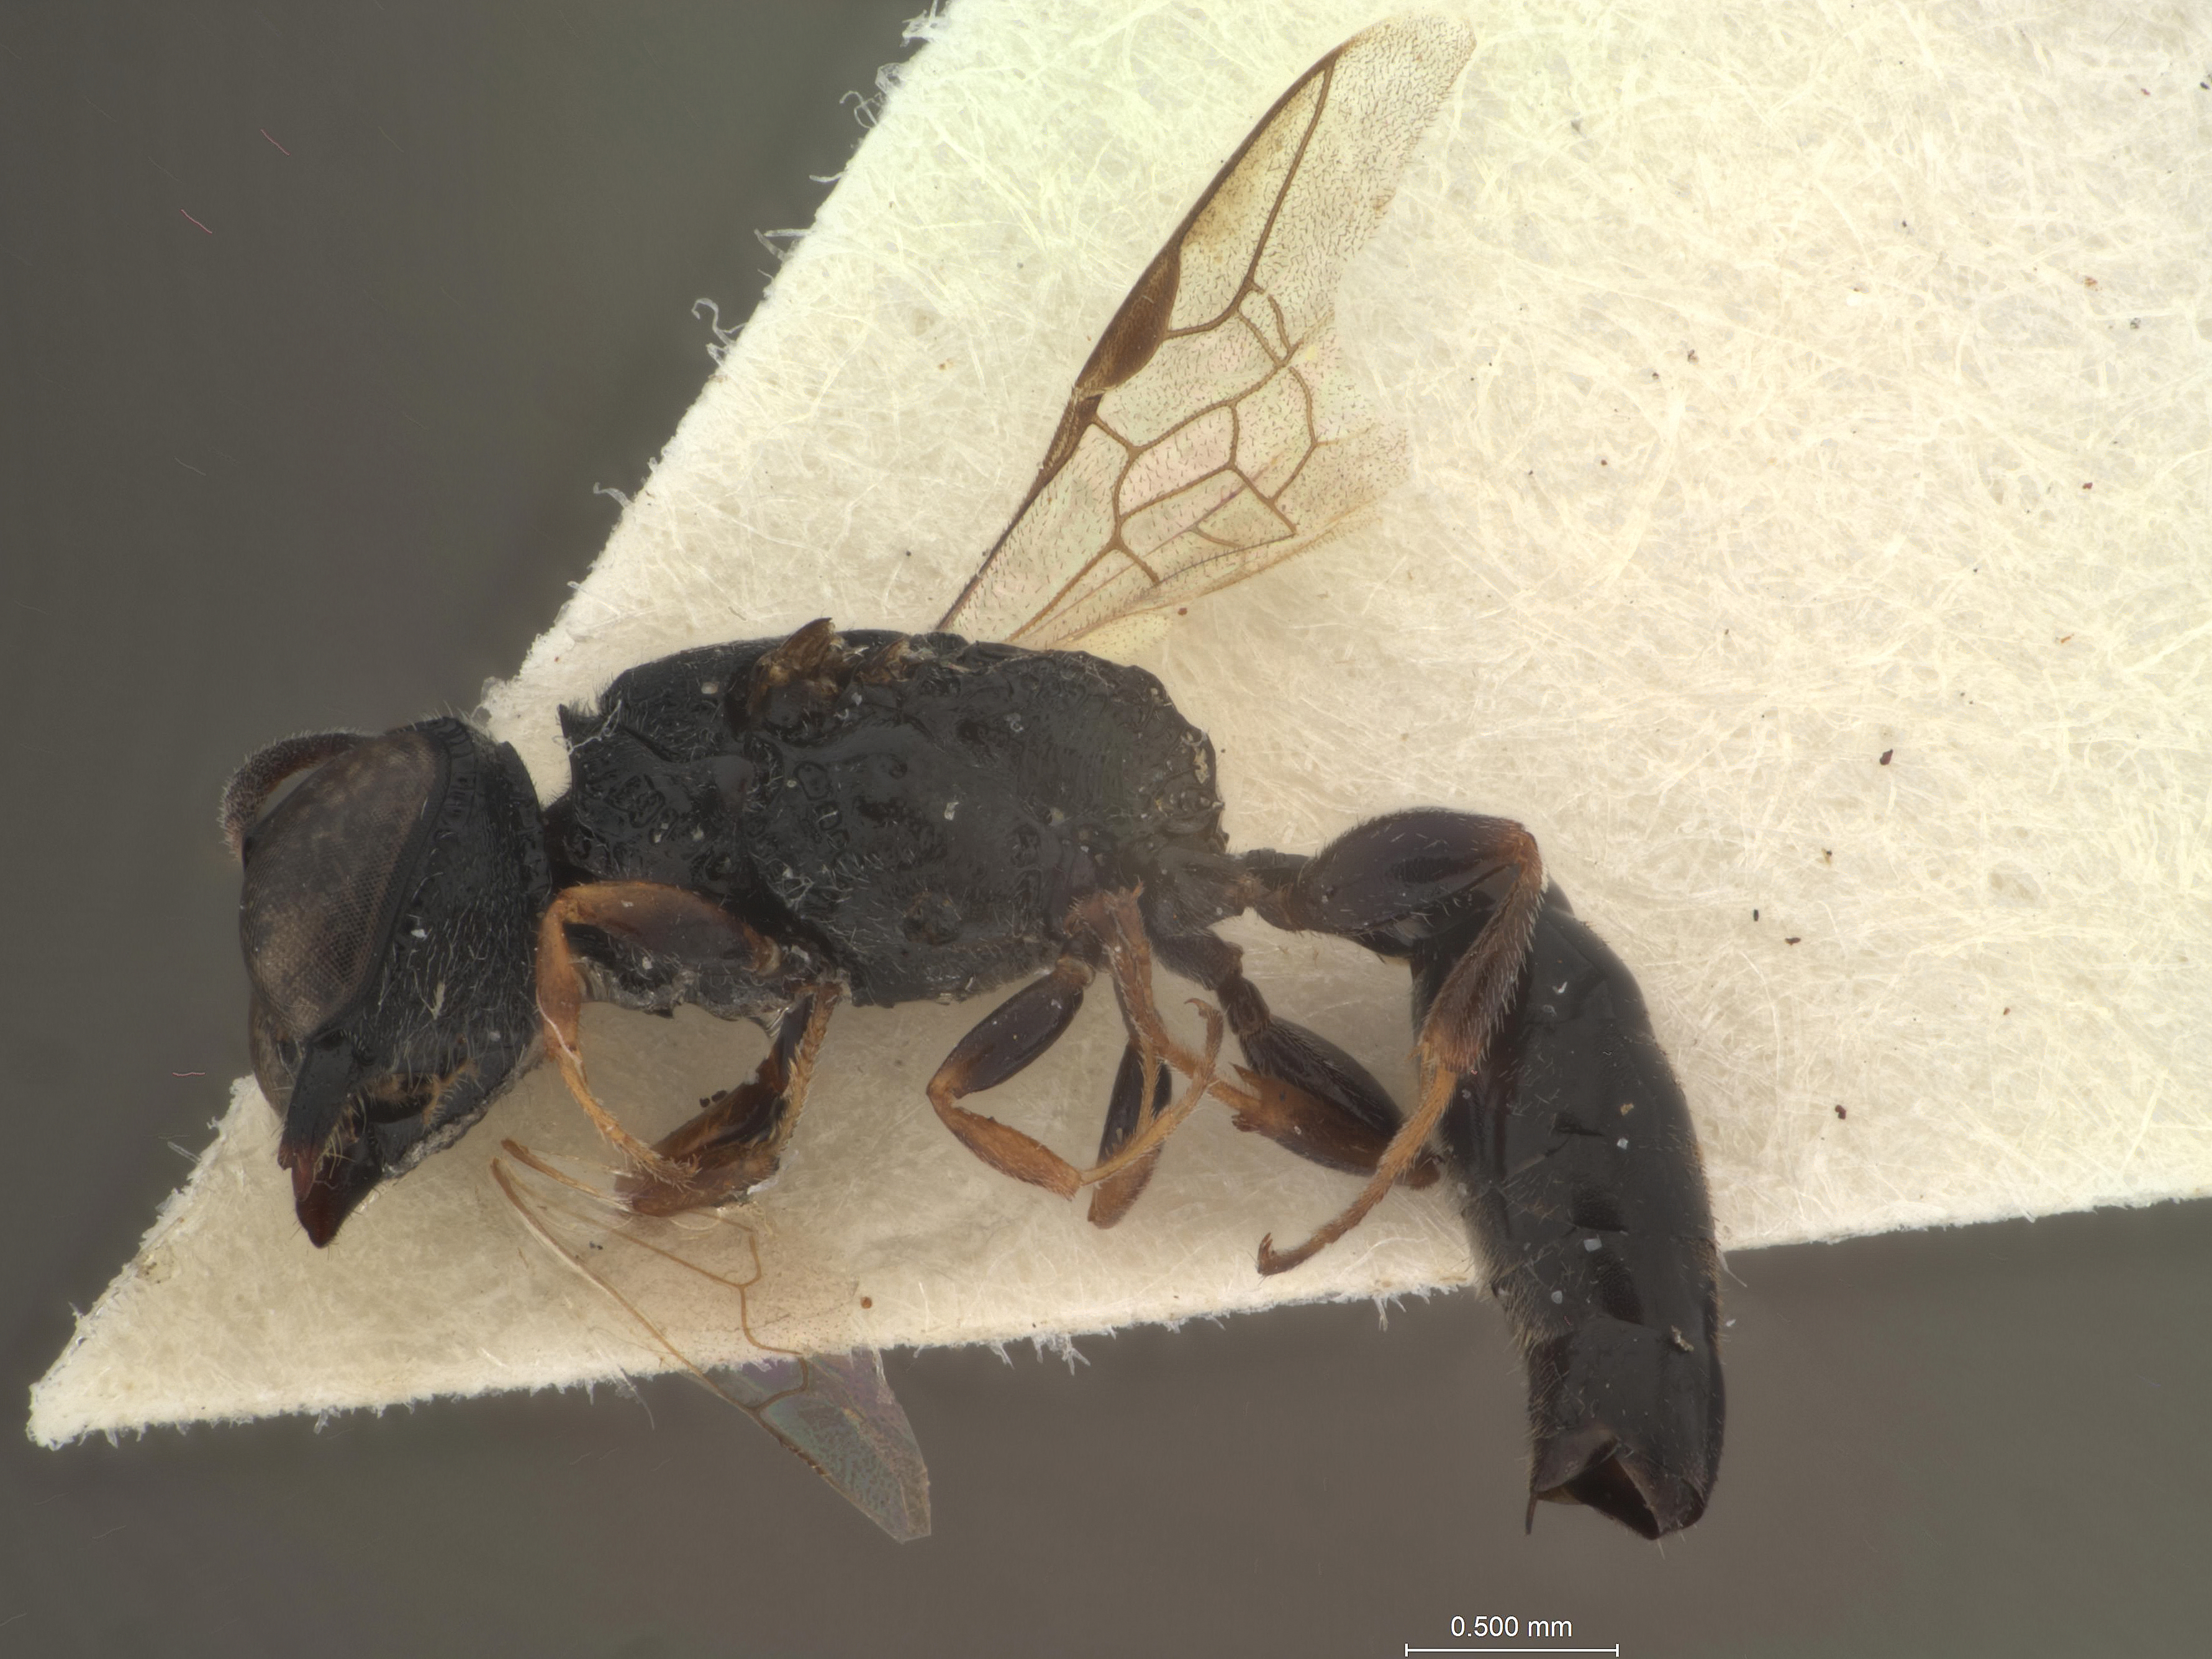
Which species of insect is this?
Polemistus tridentatus
